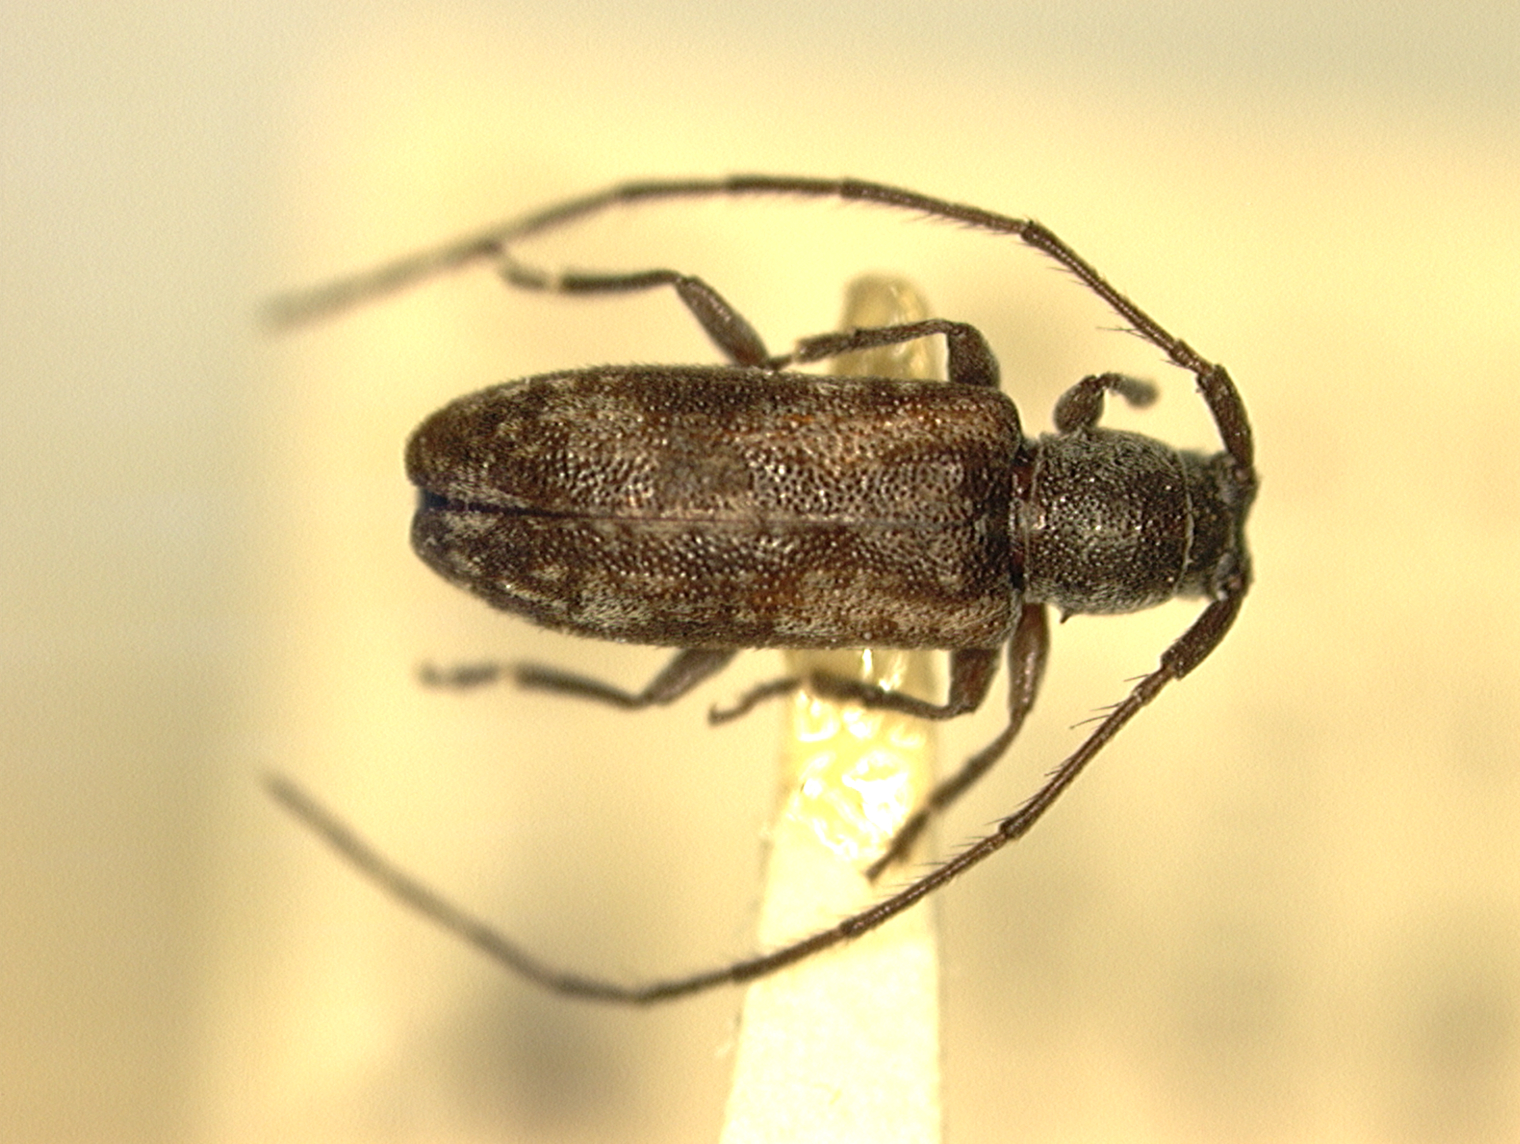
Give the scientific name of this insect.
Miaena minuta
